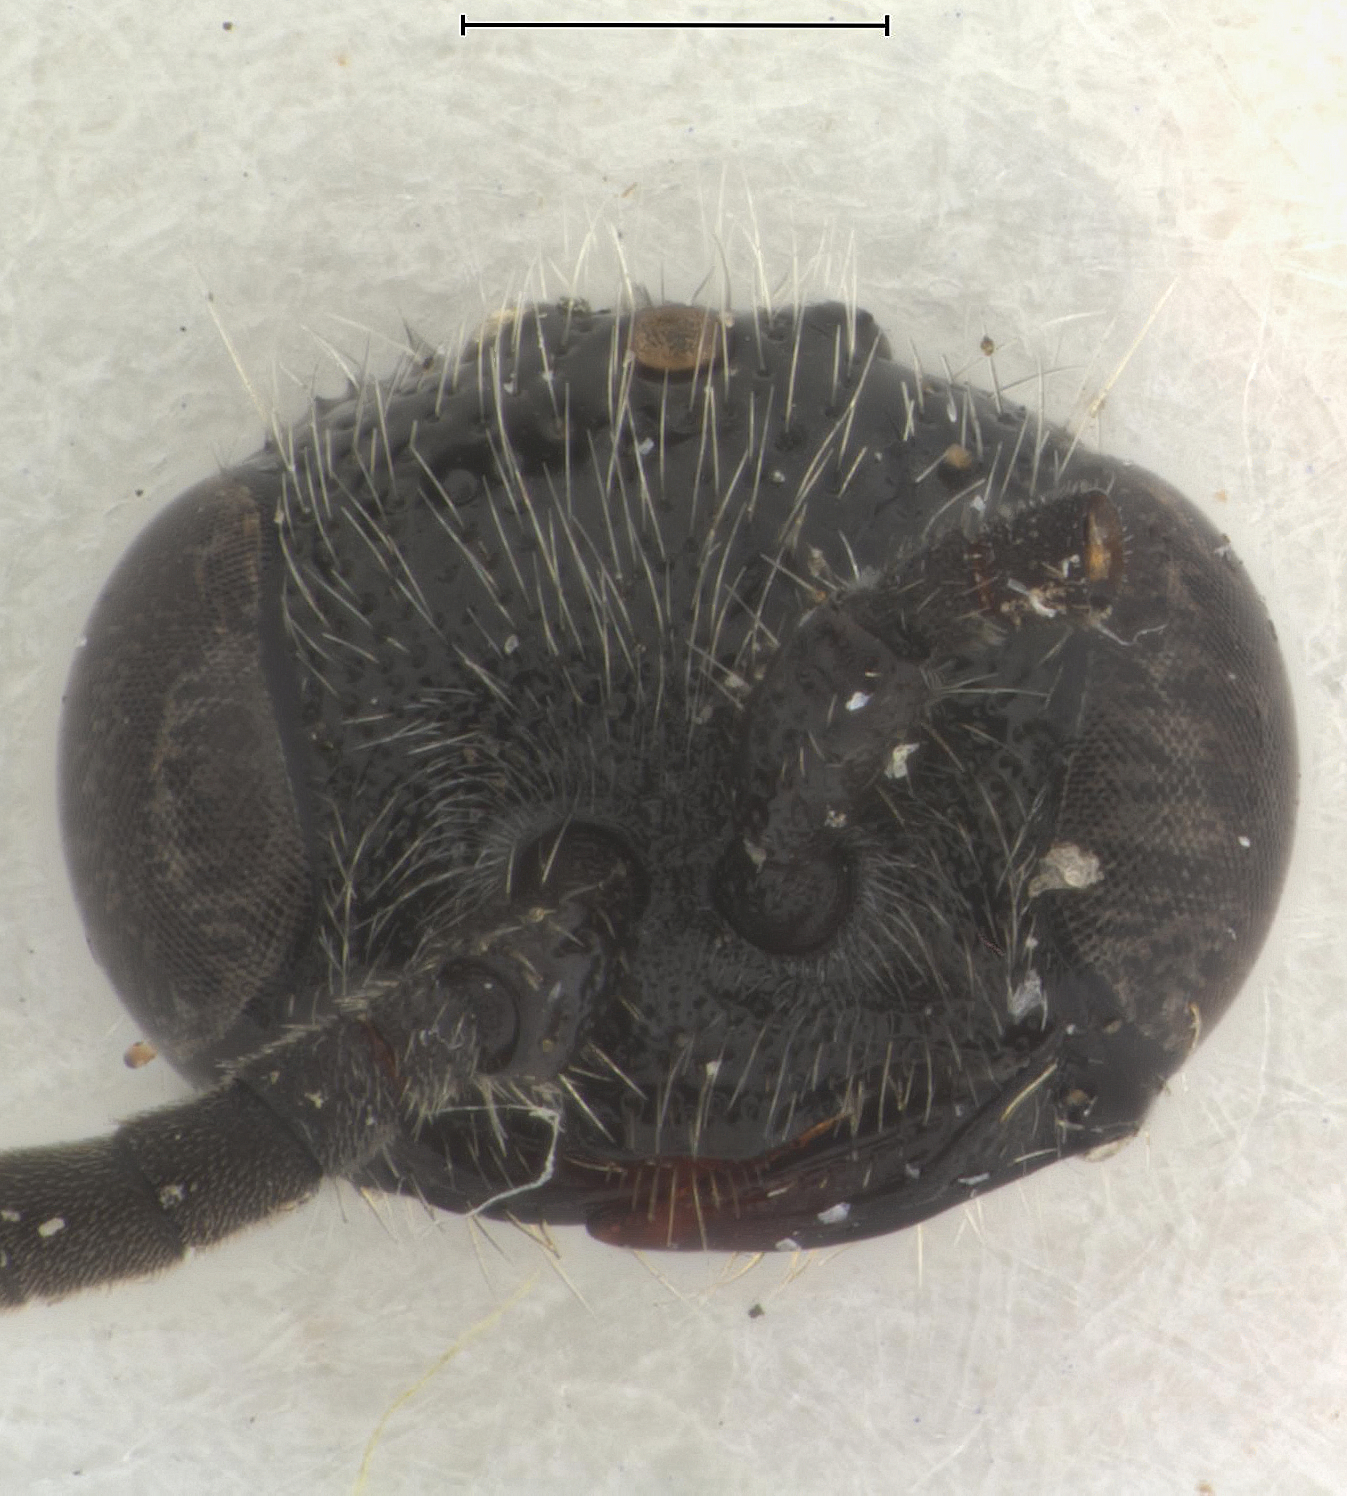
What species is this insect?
Tiphia hurdi
